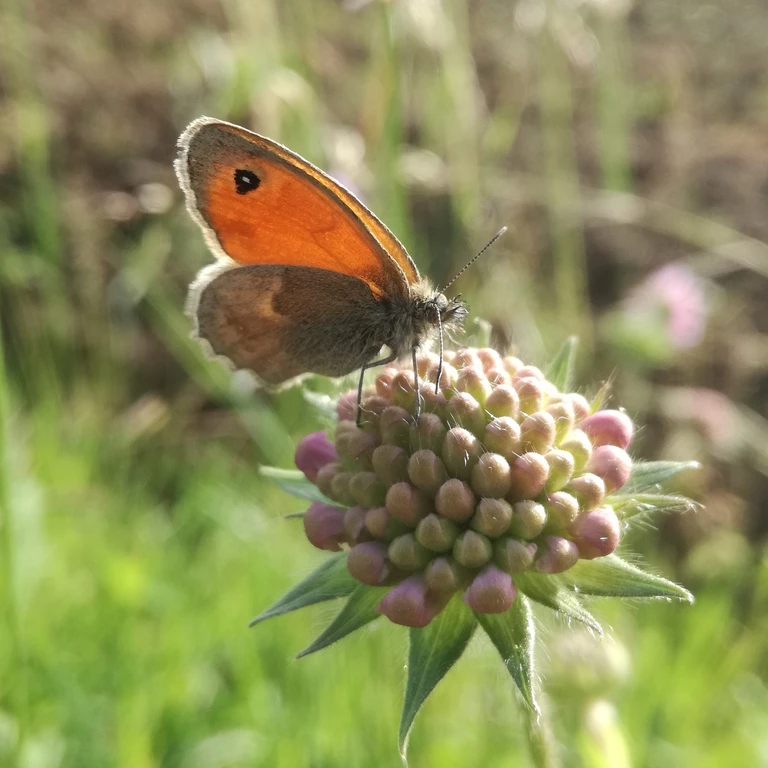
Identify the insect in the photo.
Coenonympha pamphilus
